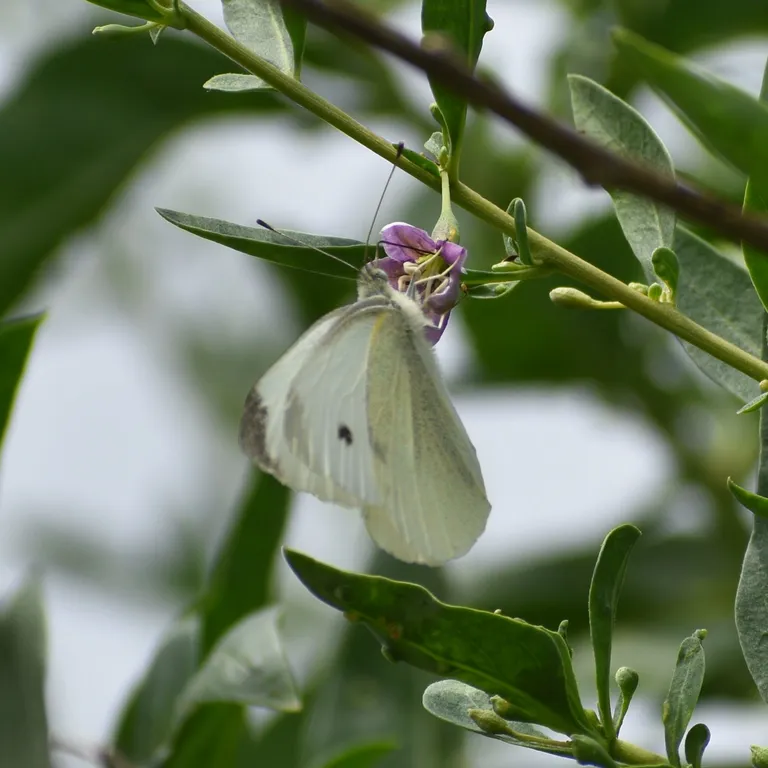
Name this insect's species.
Pieris rapae
